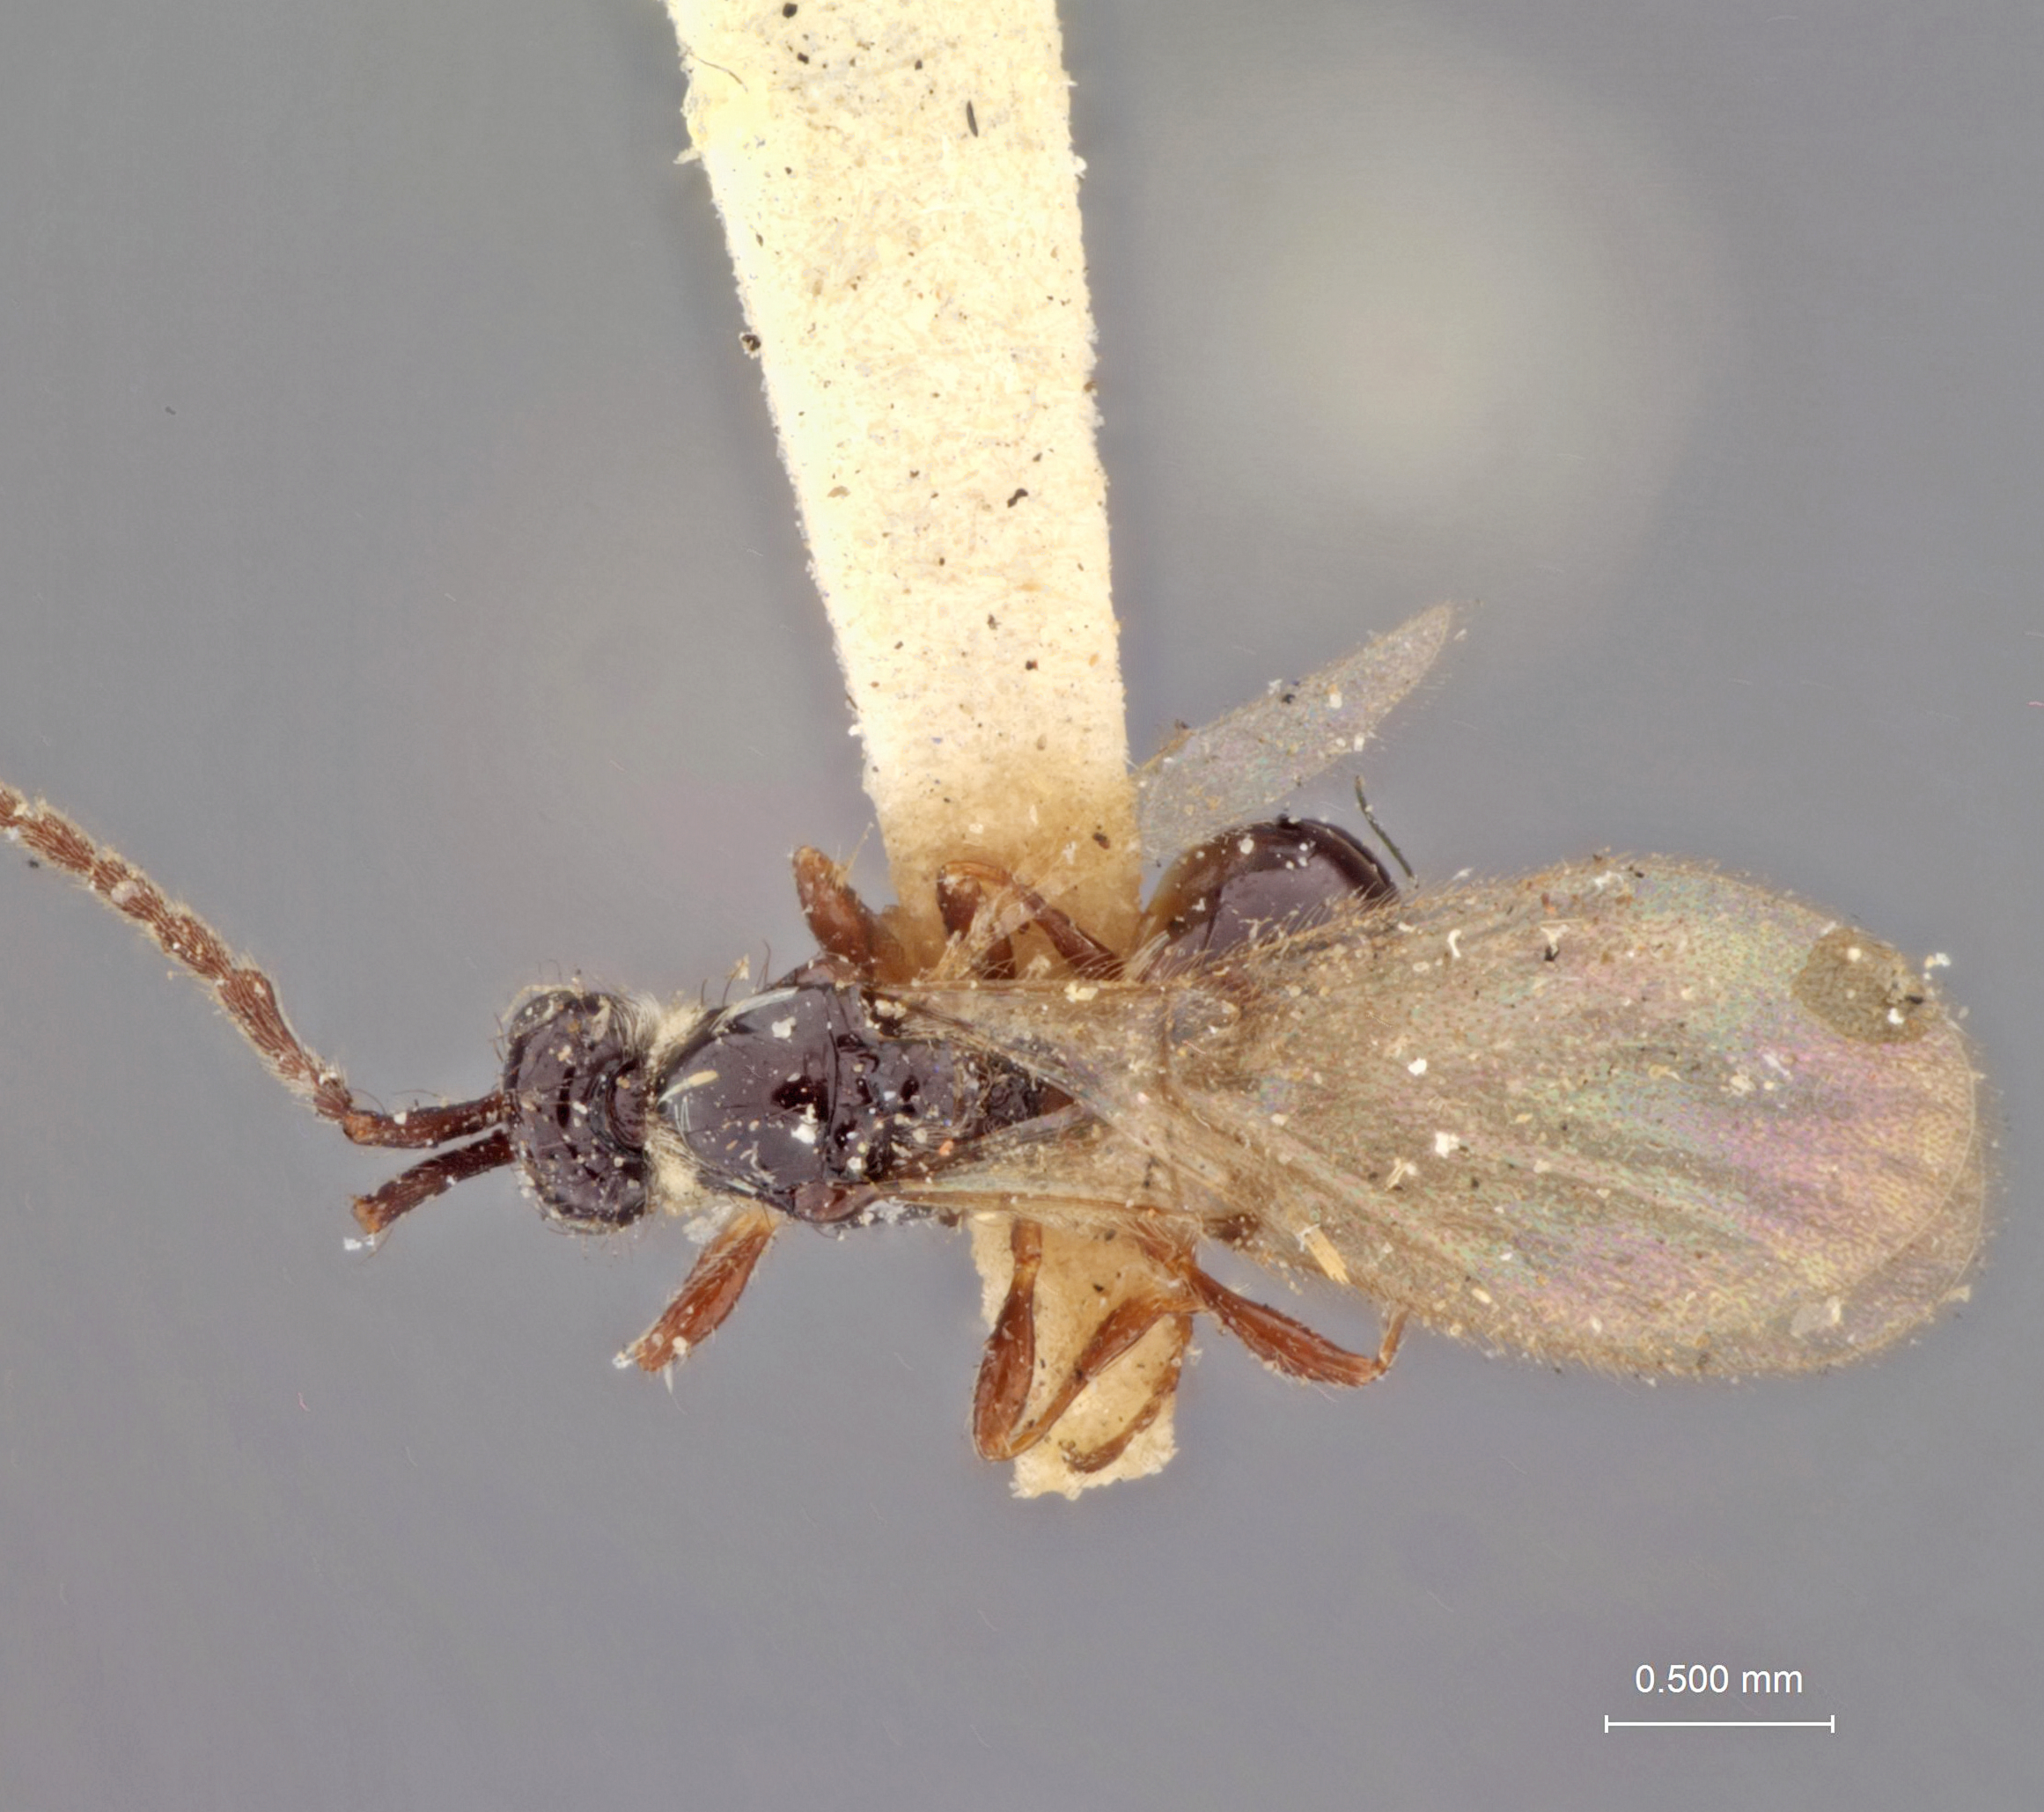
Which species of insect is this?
Basalys picipes
